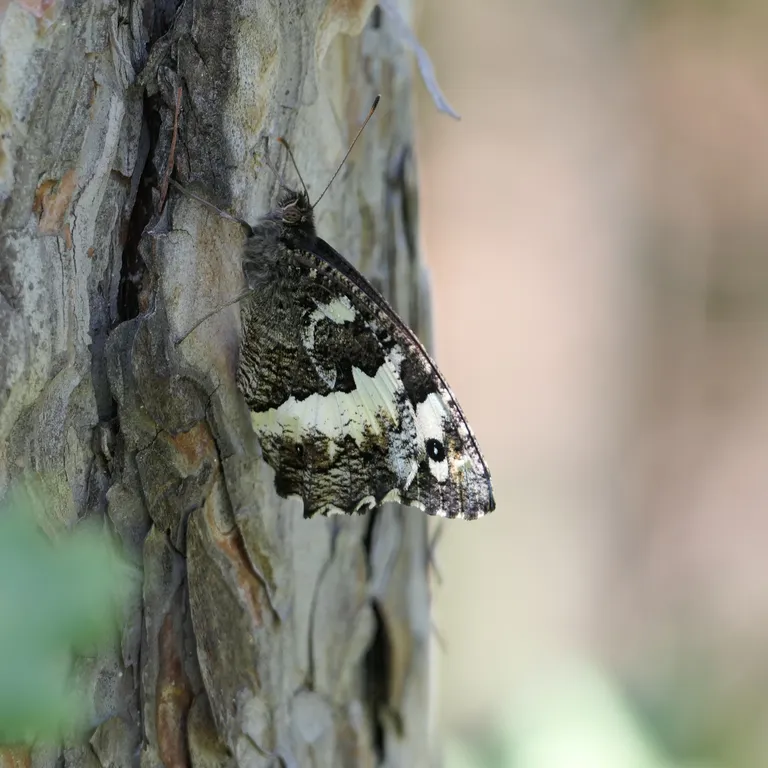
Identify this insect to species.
Brintesia circe
